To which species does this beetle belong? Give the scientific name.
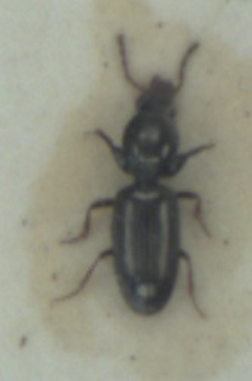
Dyschirius politus
